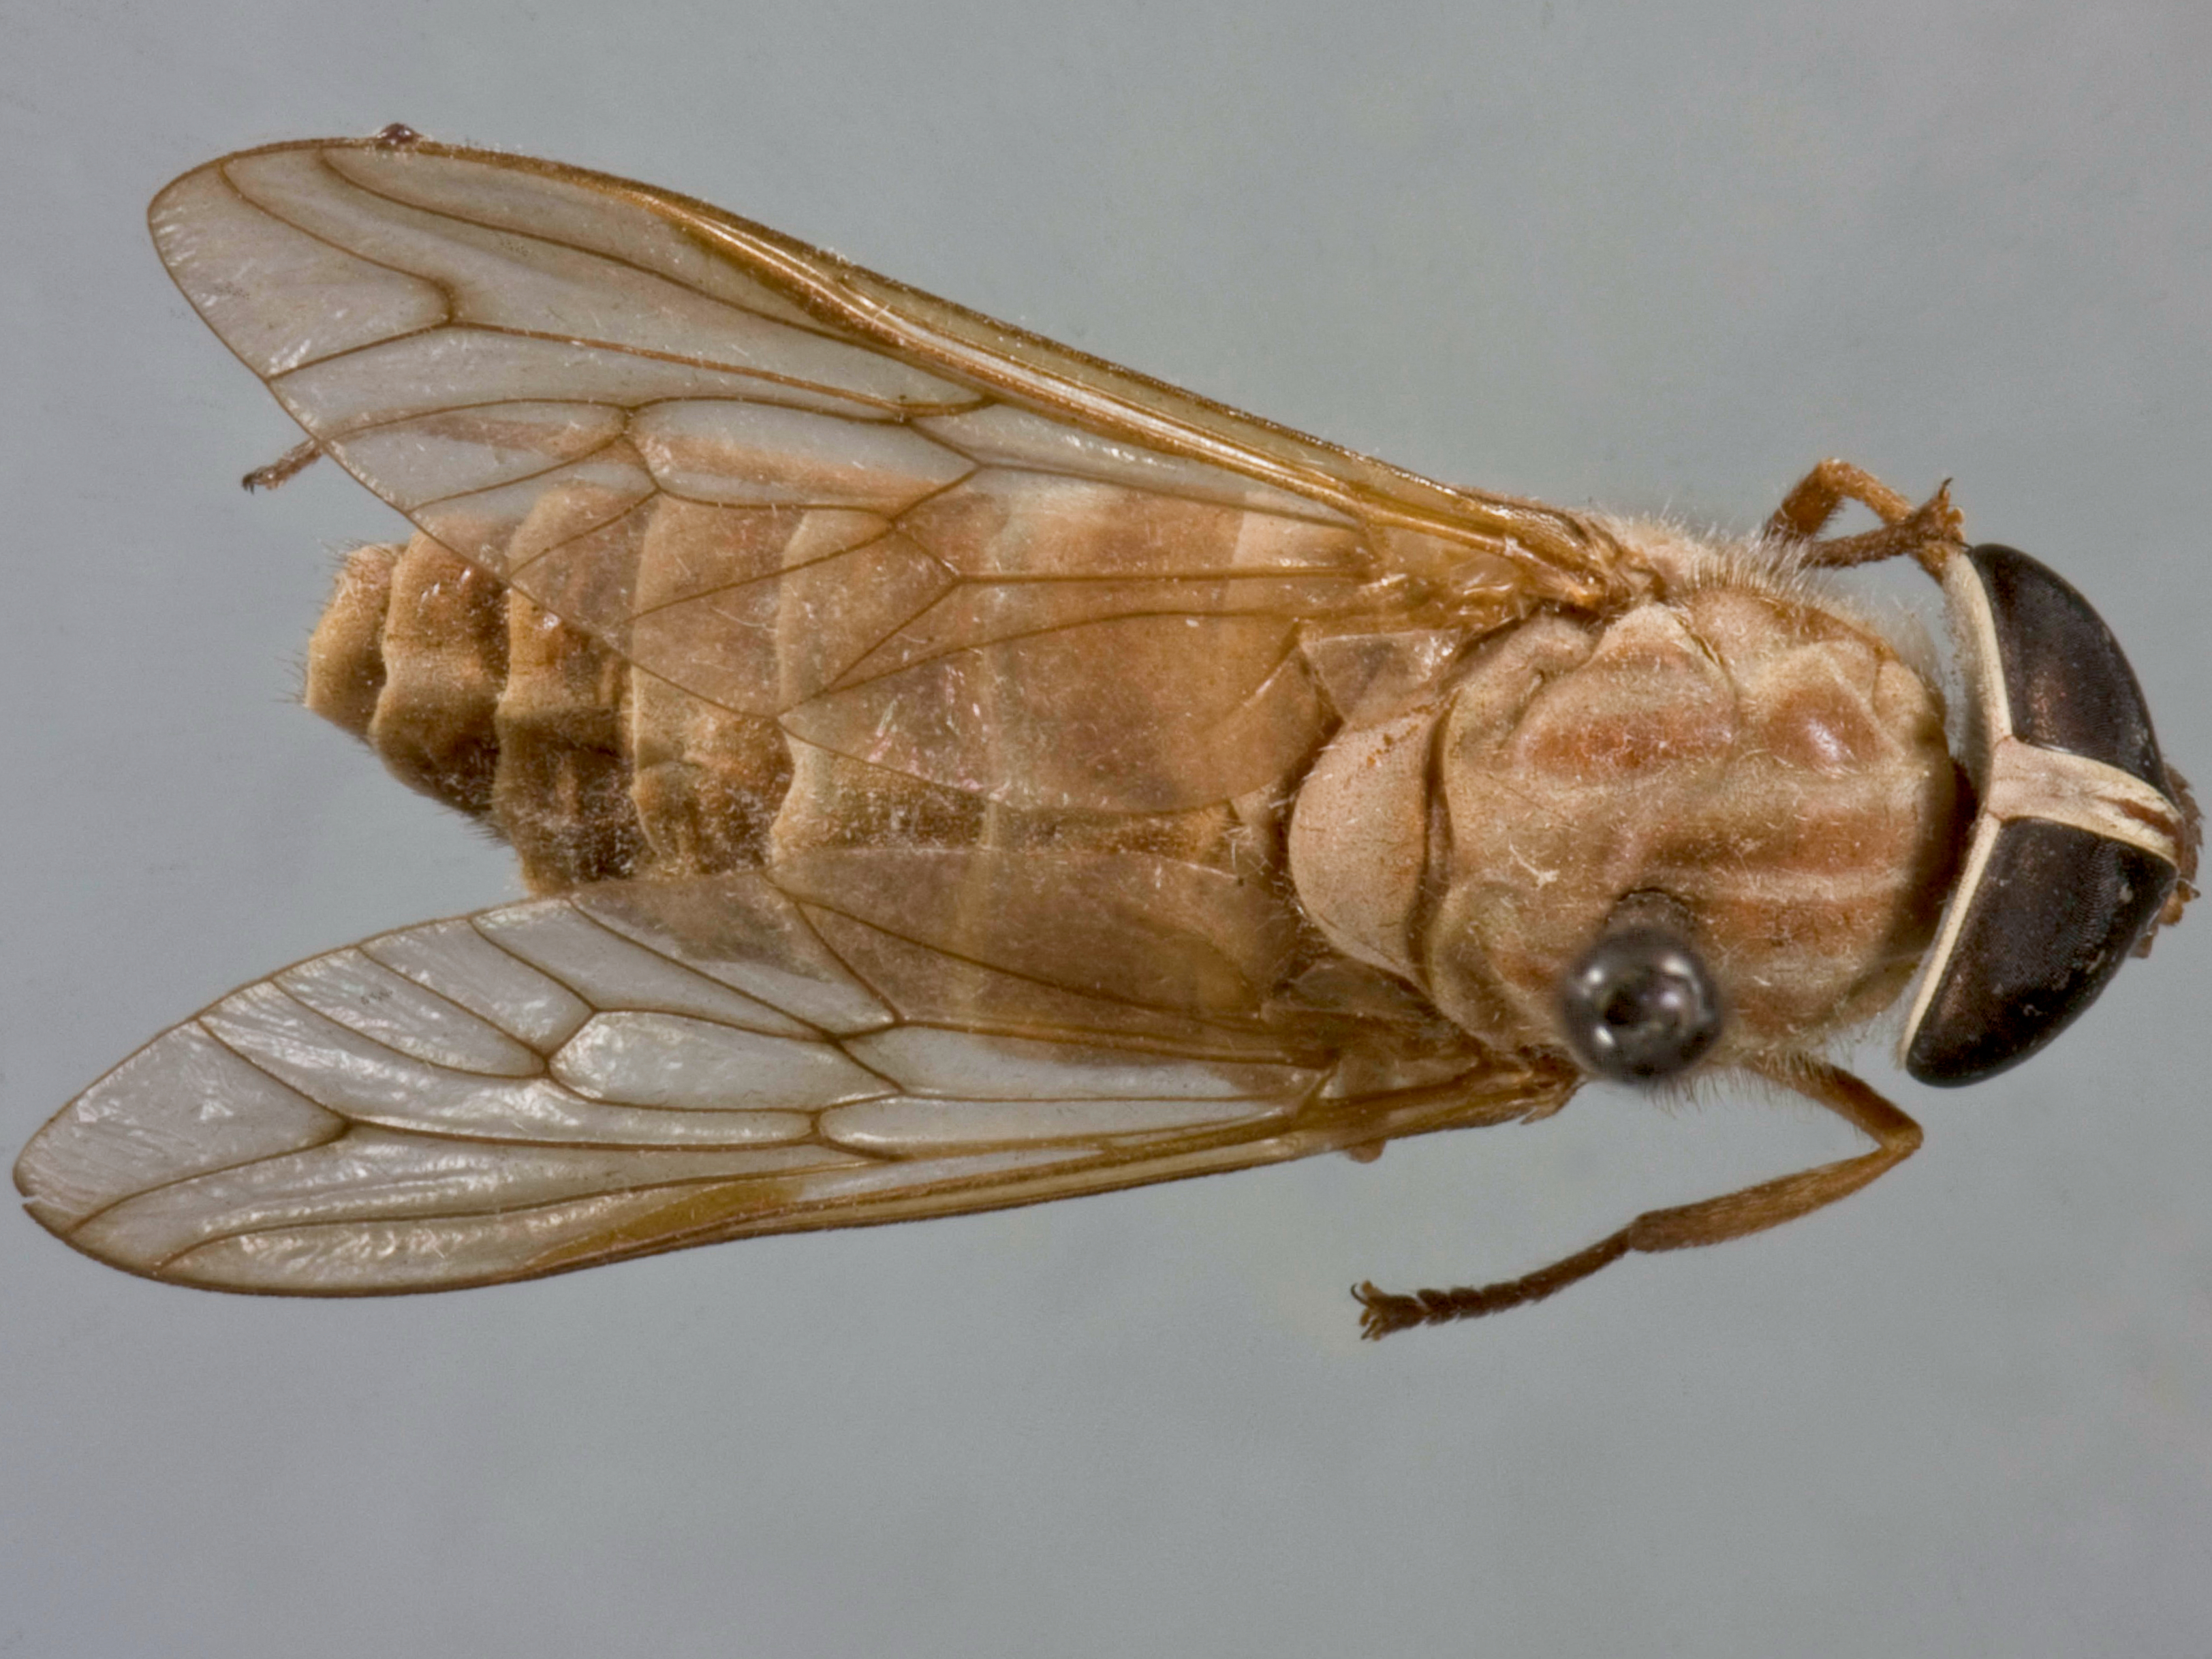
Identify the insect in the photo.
Tabanus coarctatus
